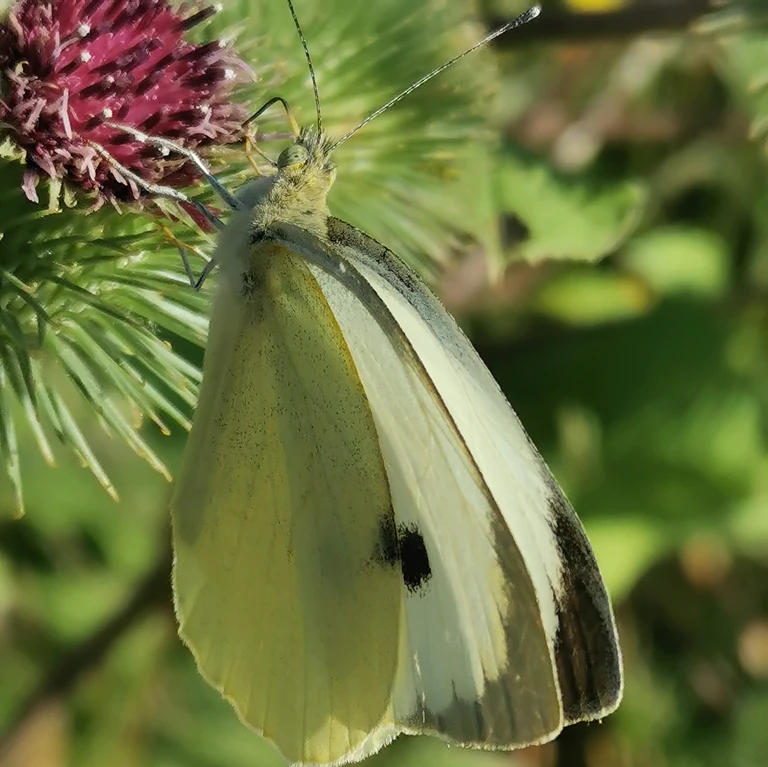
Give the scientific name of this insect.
Pieris brassicae
